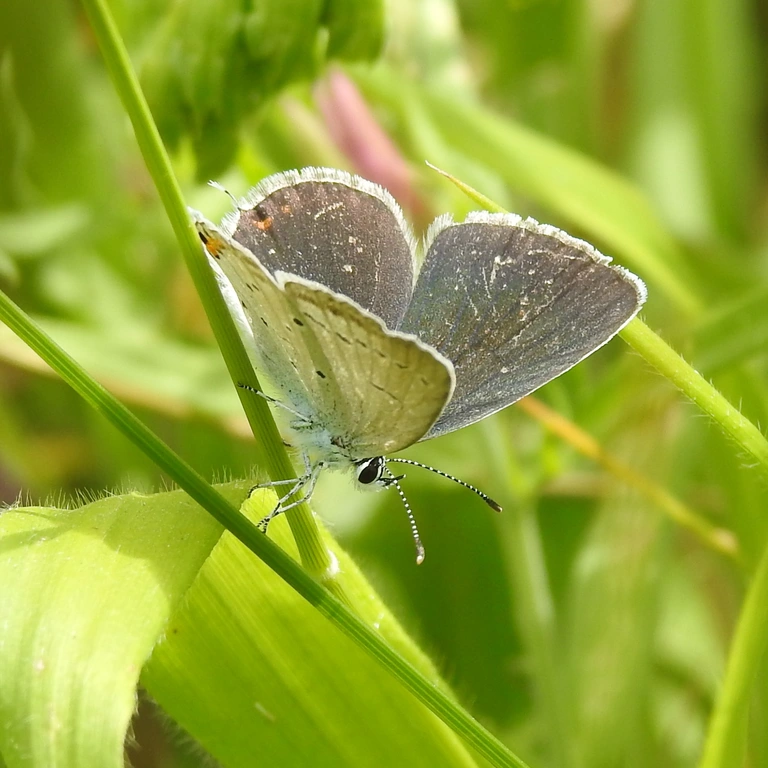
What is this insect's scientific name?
Cupido argiades (also Elkalyce argiades)
